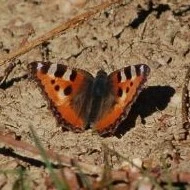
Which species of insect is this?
Aglais urticae
